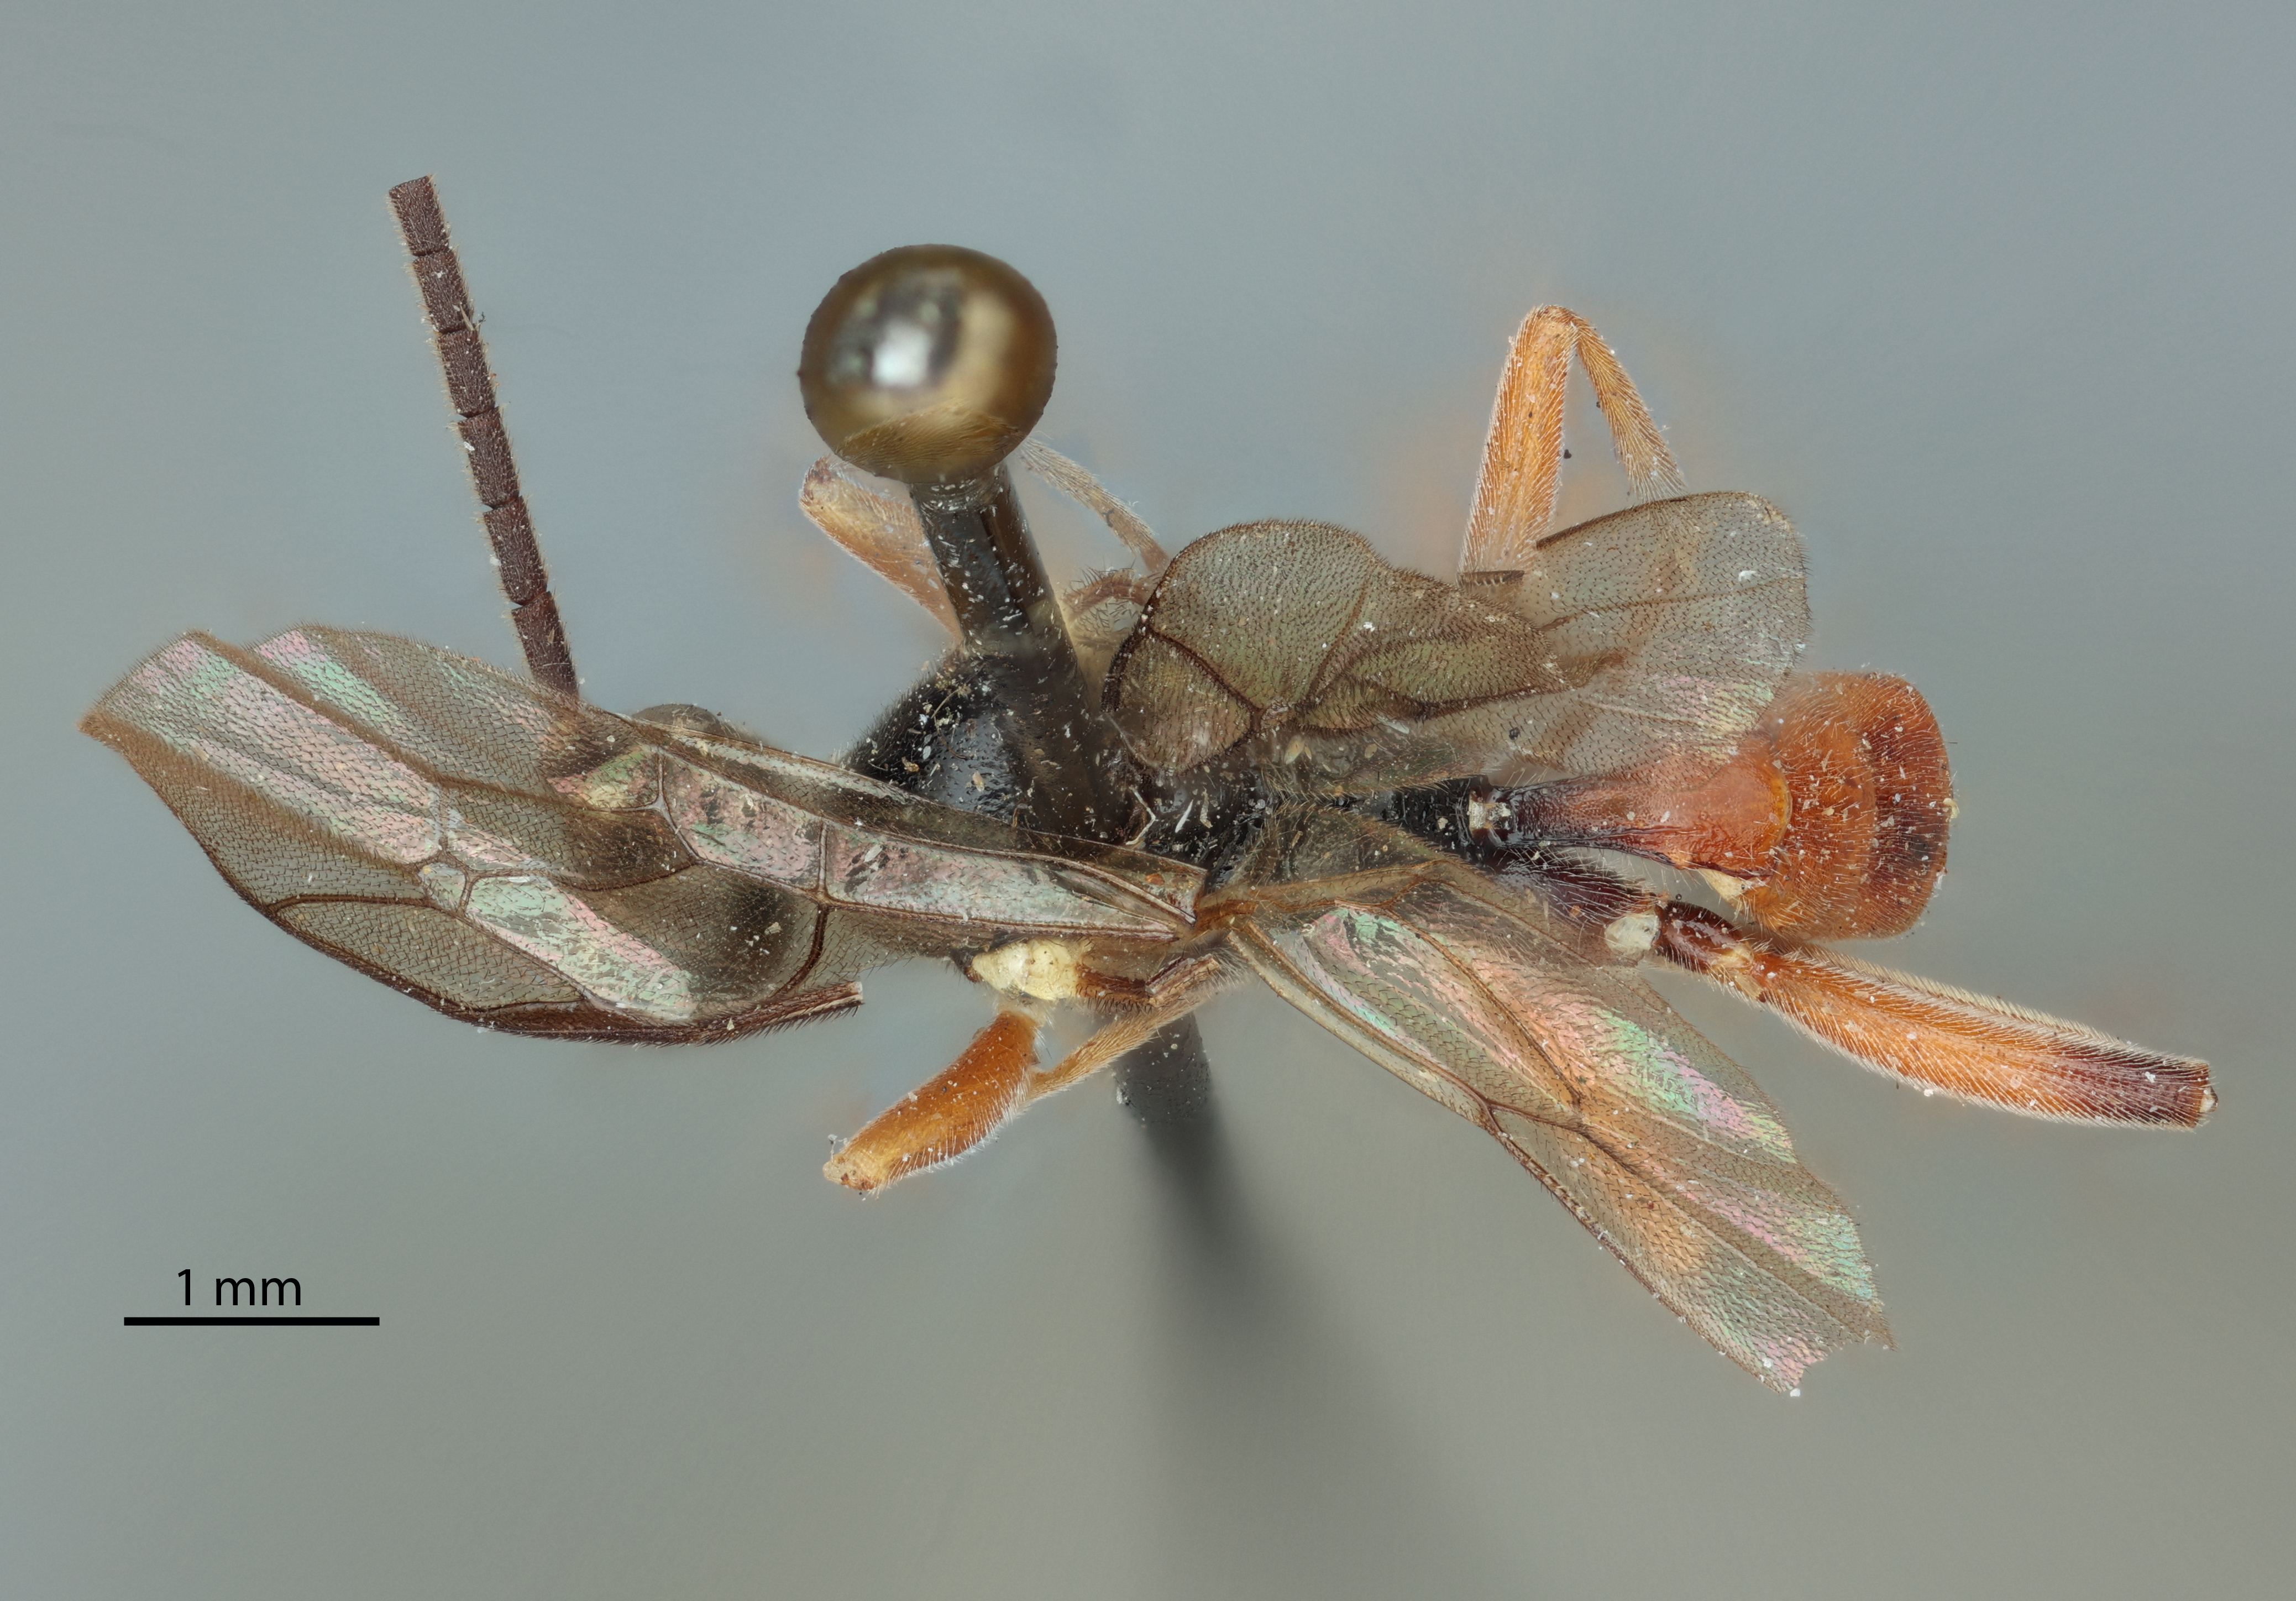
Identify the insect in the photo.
Phygadeuon scinacopus
